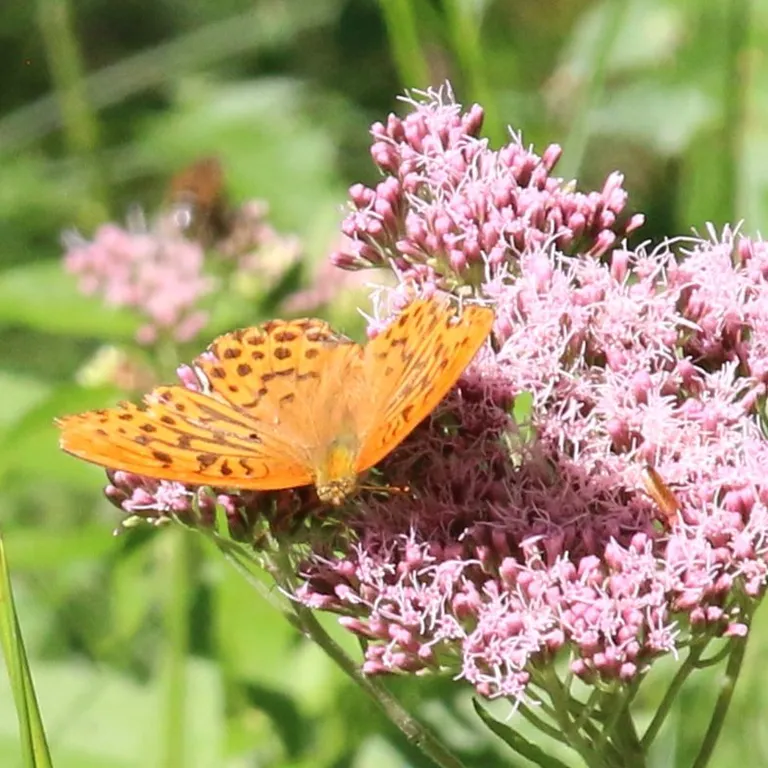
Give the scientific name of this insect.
Argynnis paphia
